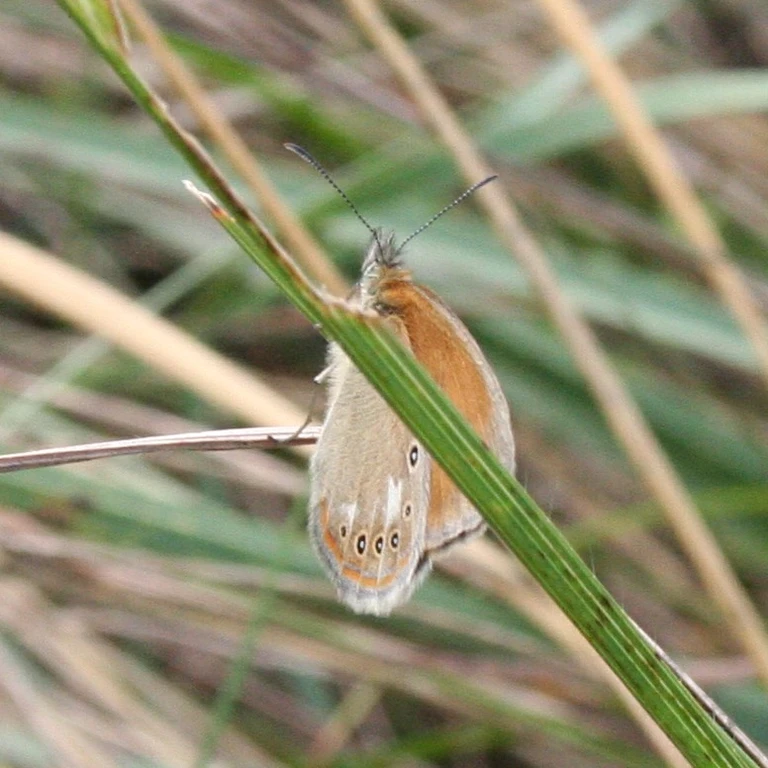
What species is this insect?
Coenonympha glycerion (also Coenonympha iphis)
